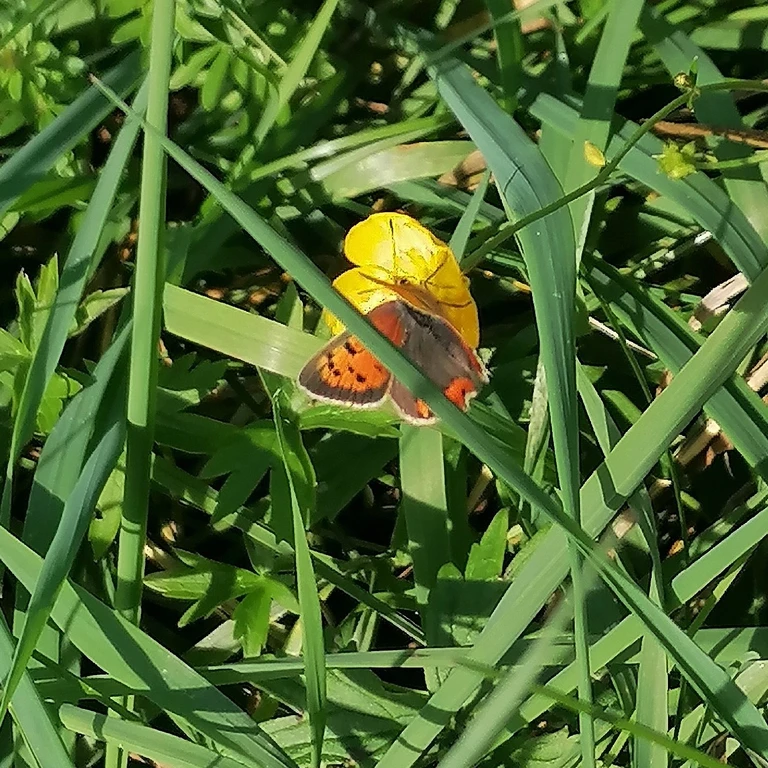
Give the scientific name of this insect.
Lycaena phlaeas
